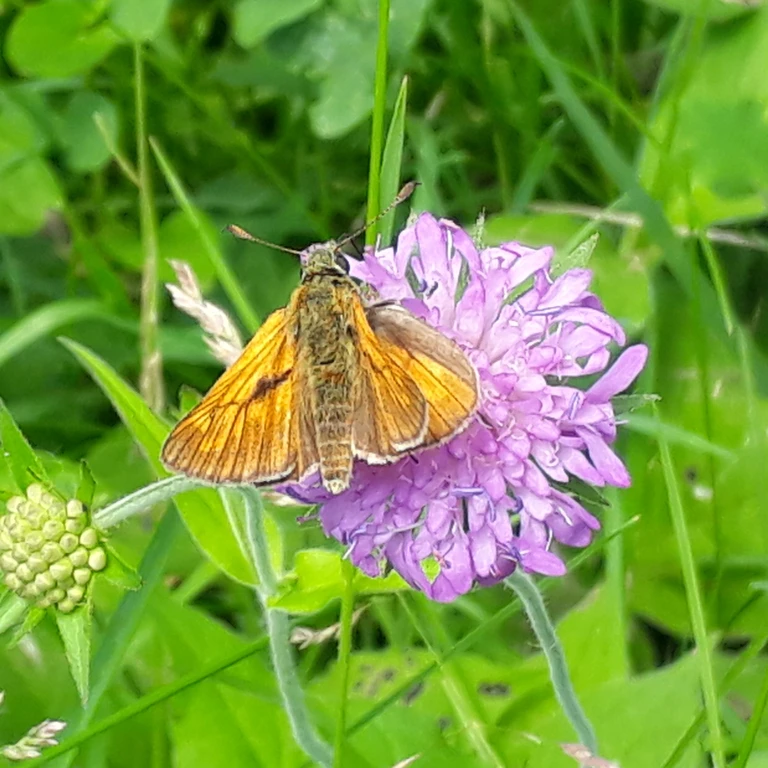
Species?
Ochlodes sylvanus (also Ochlodes venata)
